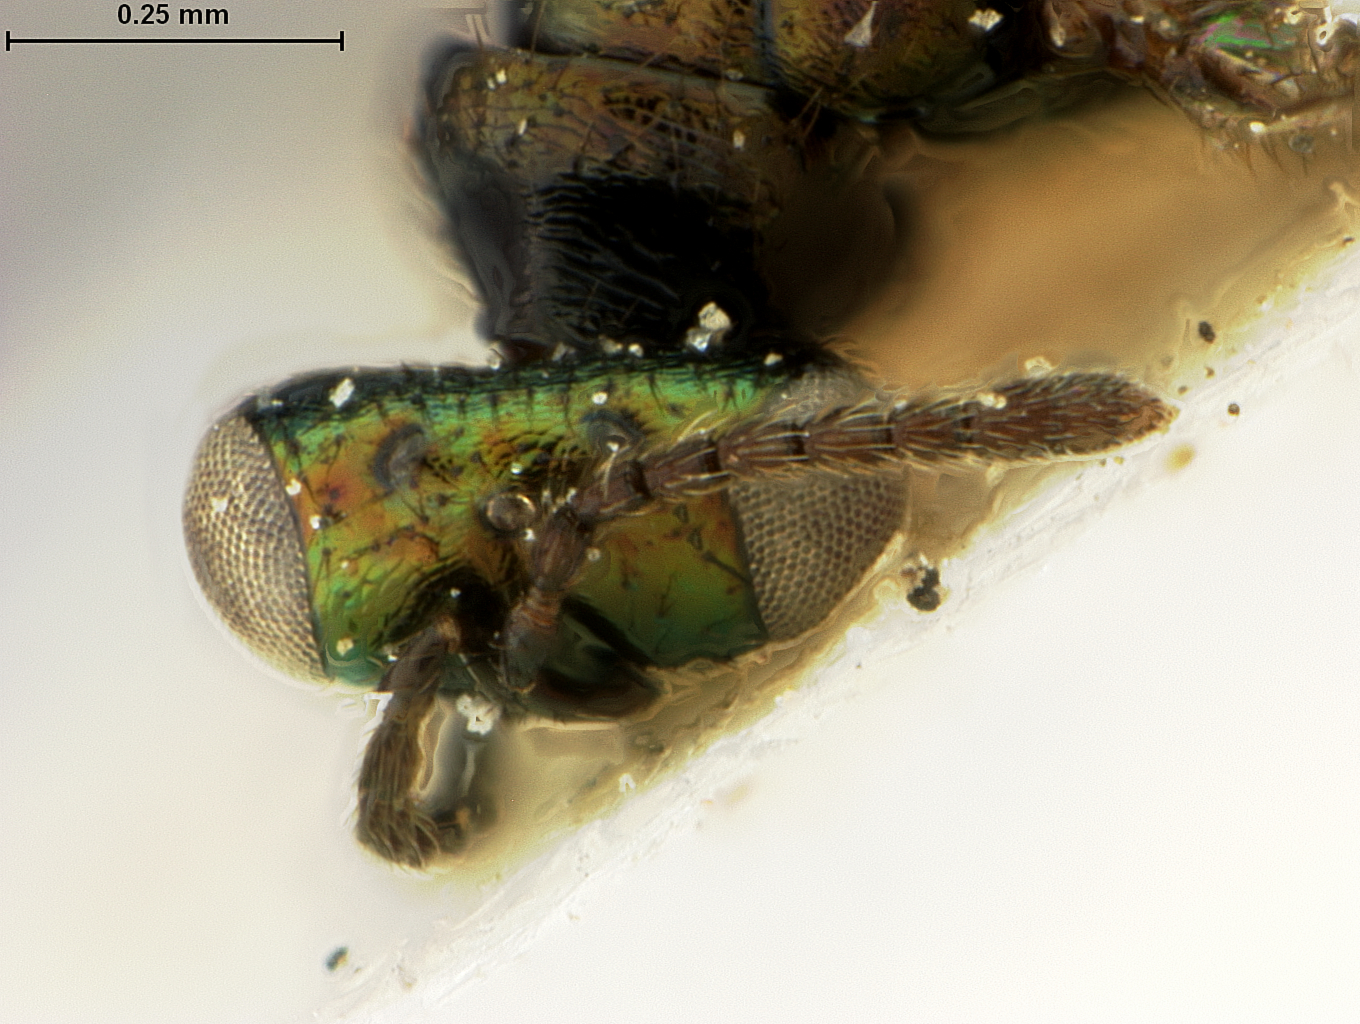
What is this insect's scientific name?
Toxeuma nubilipennis
